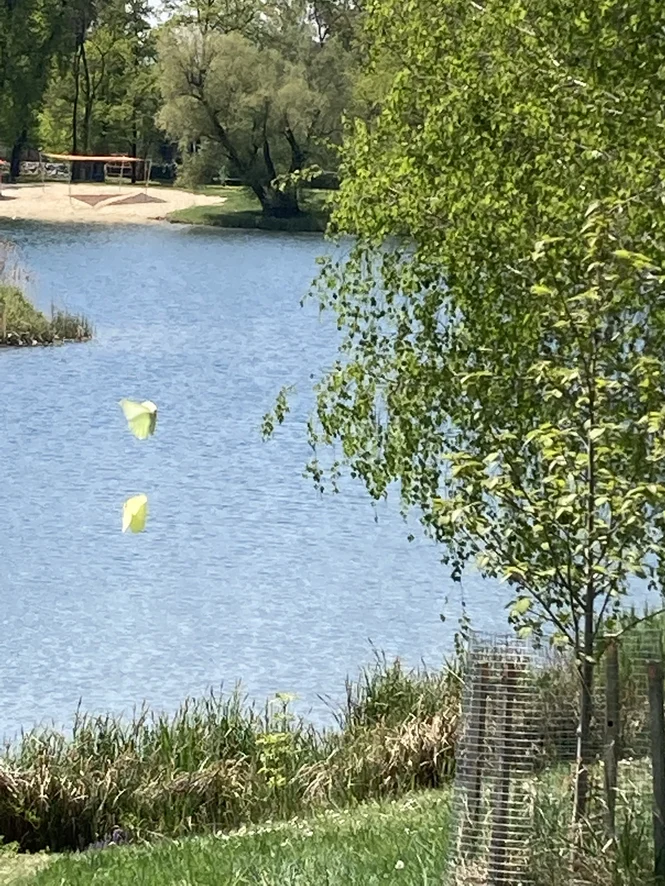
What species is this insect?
Gonepteryx rhamni
